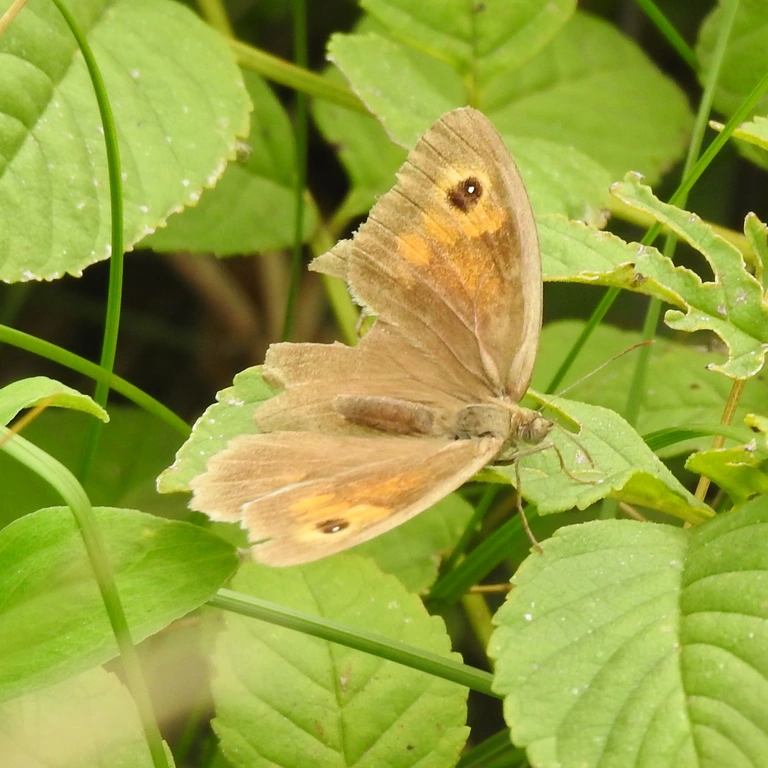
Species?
Maniola jurtina
